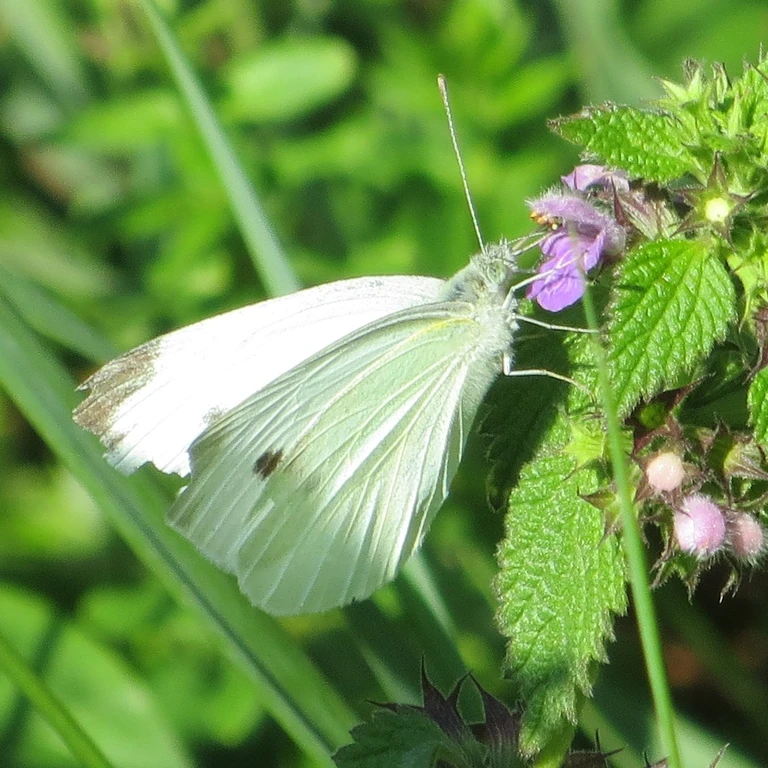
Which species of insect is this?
Pieris rapae
